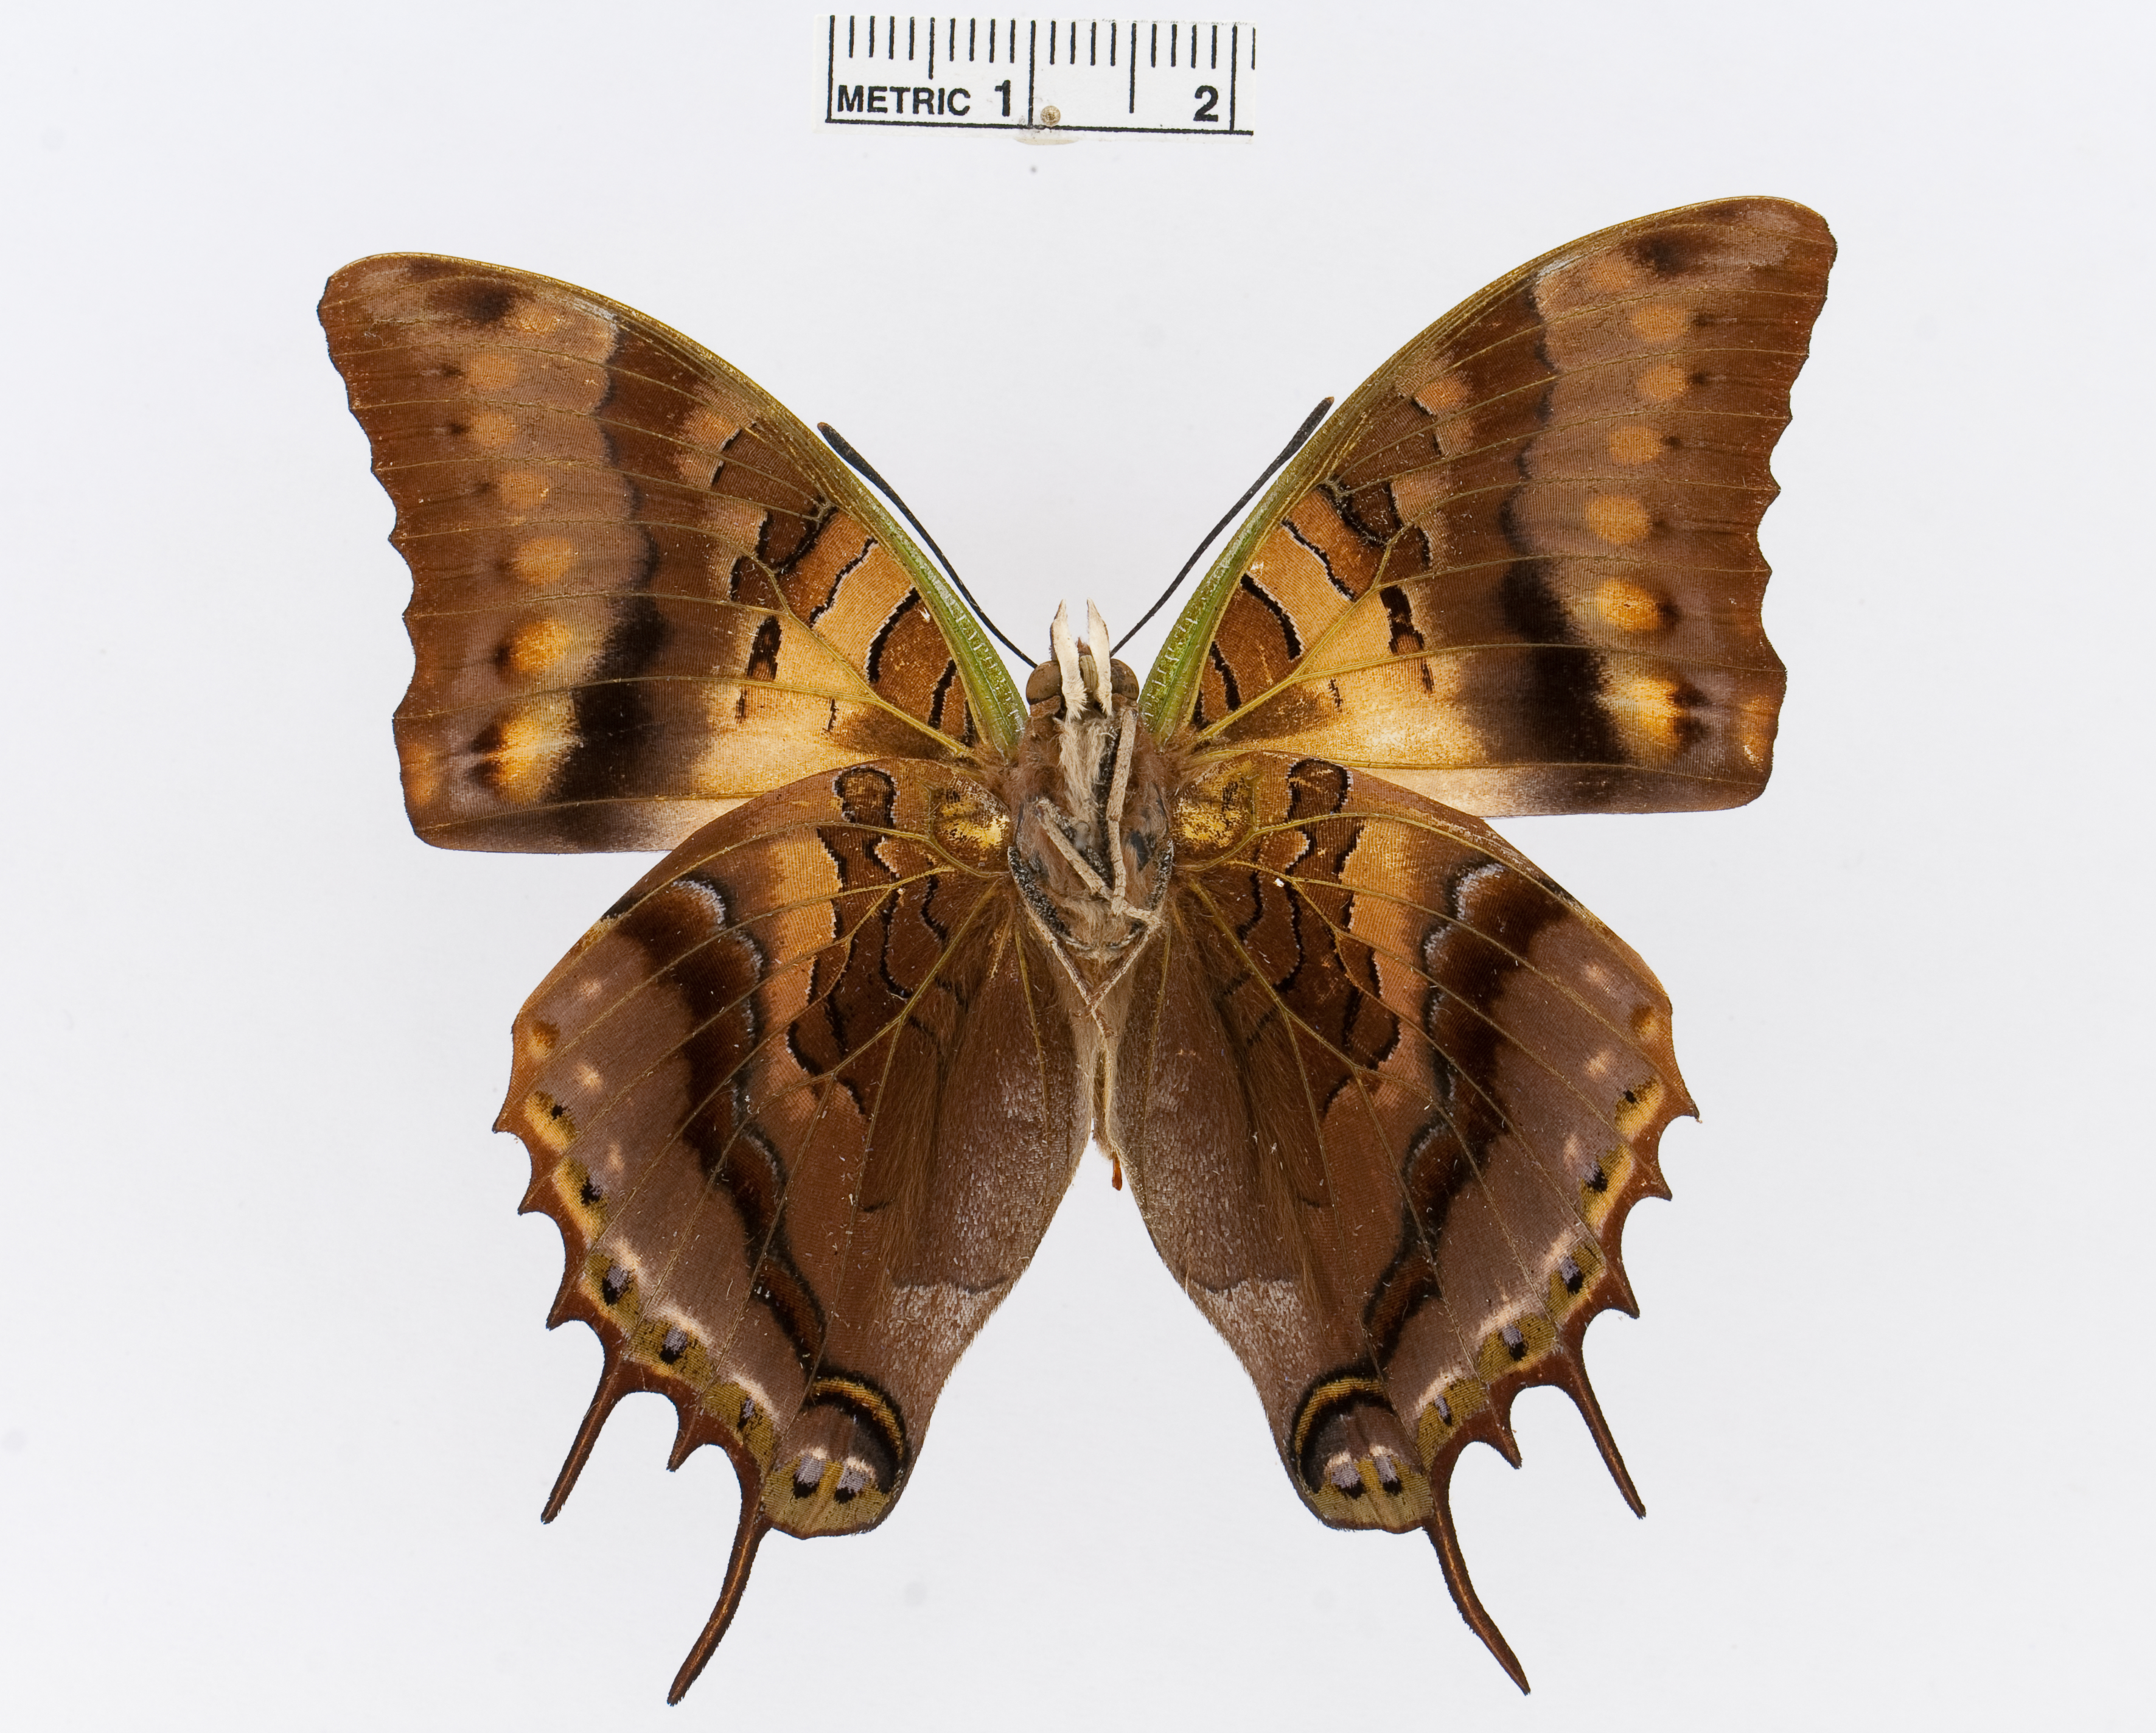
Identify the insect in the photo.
Charaxes cowani
